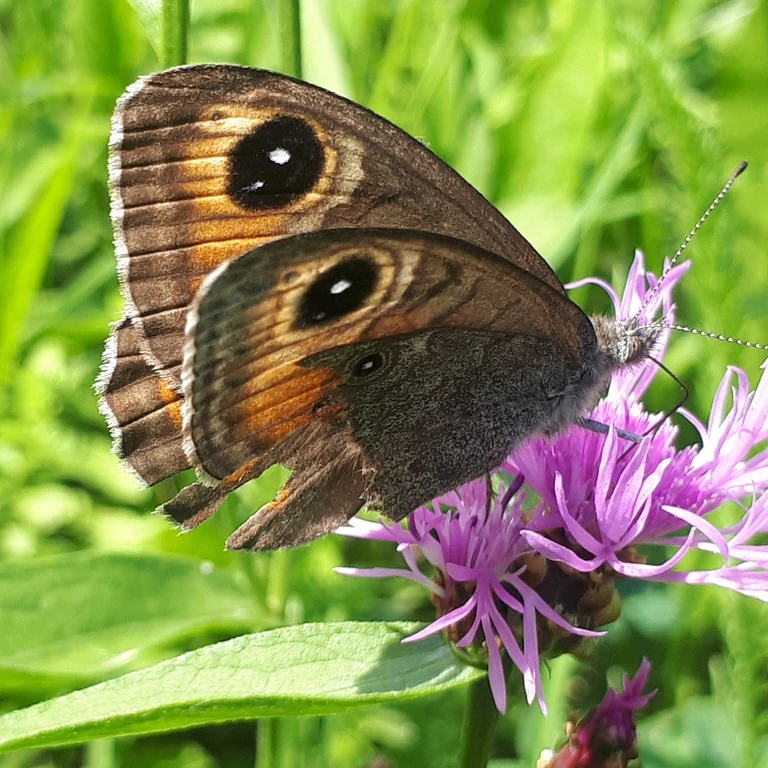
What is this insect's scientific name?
Lasiommata maera (also Pararge maera)
